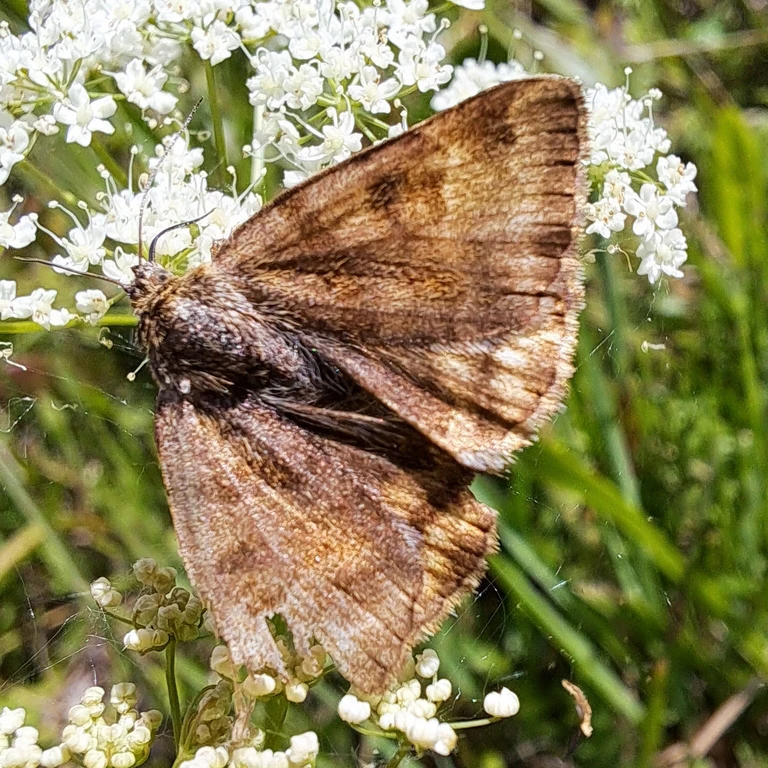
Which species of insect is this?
Euclidia glyphica
